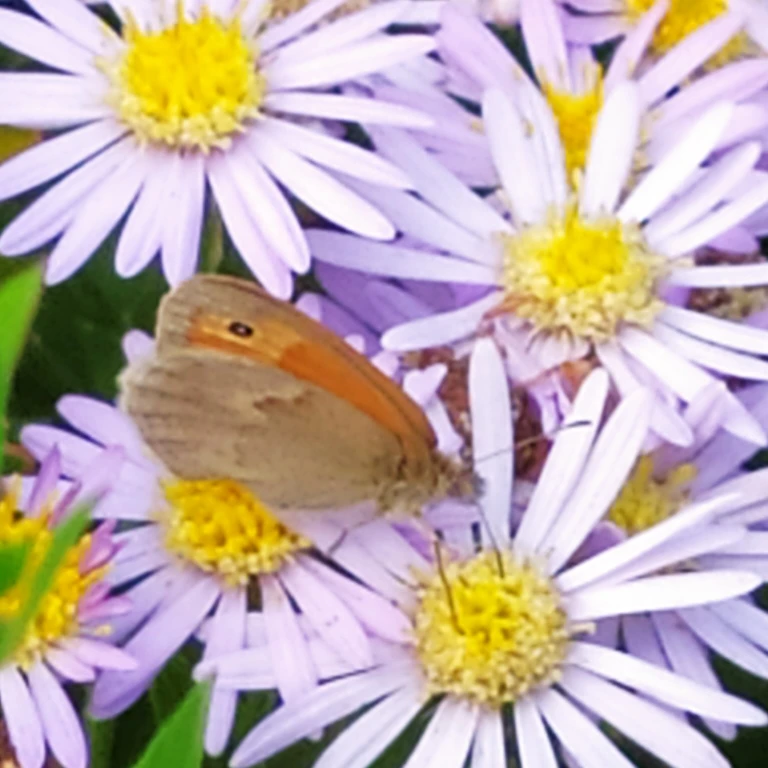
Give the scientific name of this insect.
Coenonympha pamphilus
